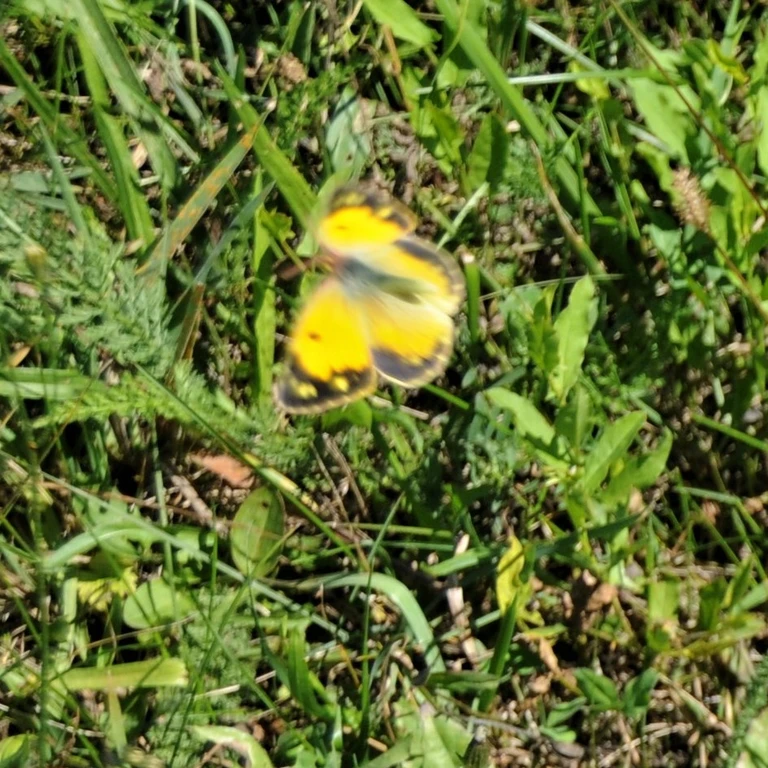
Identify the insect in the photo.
Colias croceus
